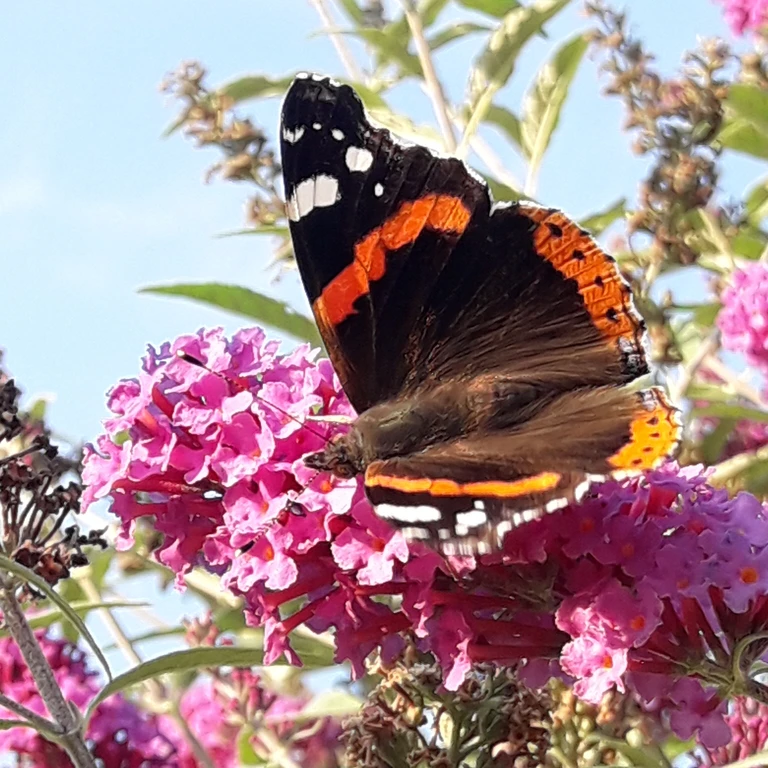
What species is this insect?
Vanessa atalanta
